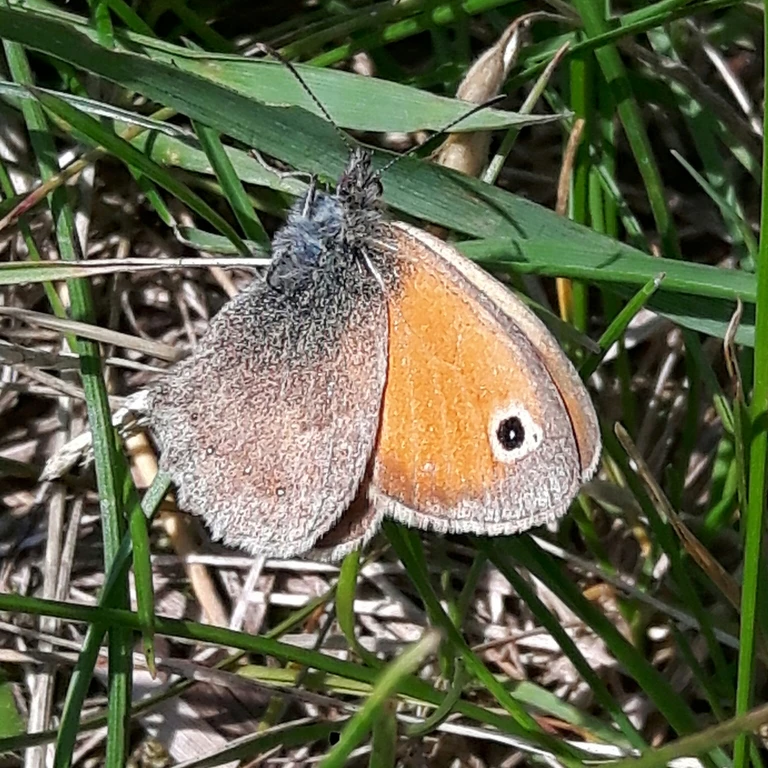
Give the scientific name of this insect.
Coenonympha pamphilus
